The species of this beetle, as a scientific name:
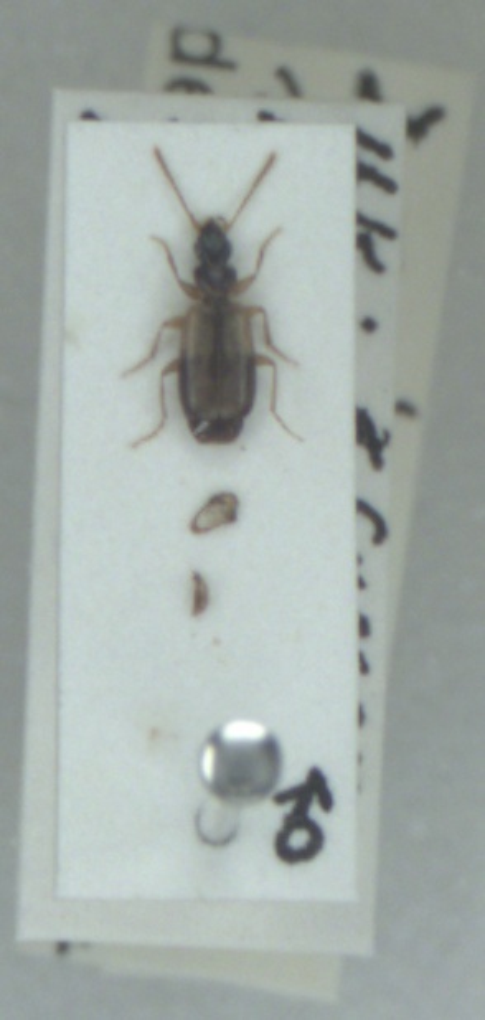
Philorhizus notatus
